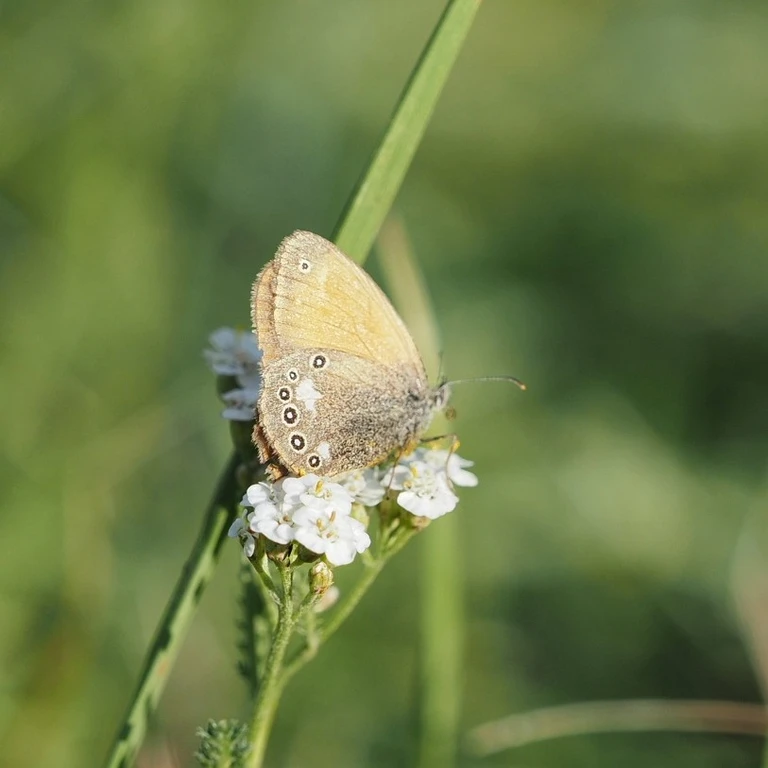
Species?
Coenonympha glycerion (also Coenonympha iphis)
